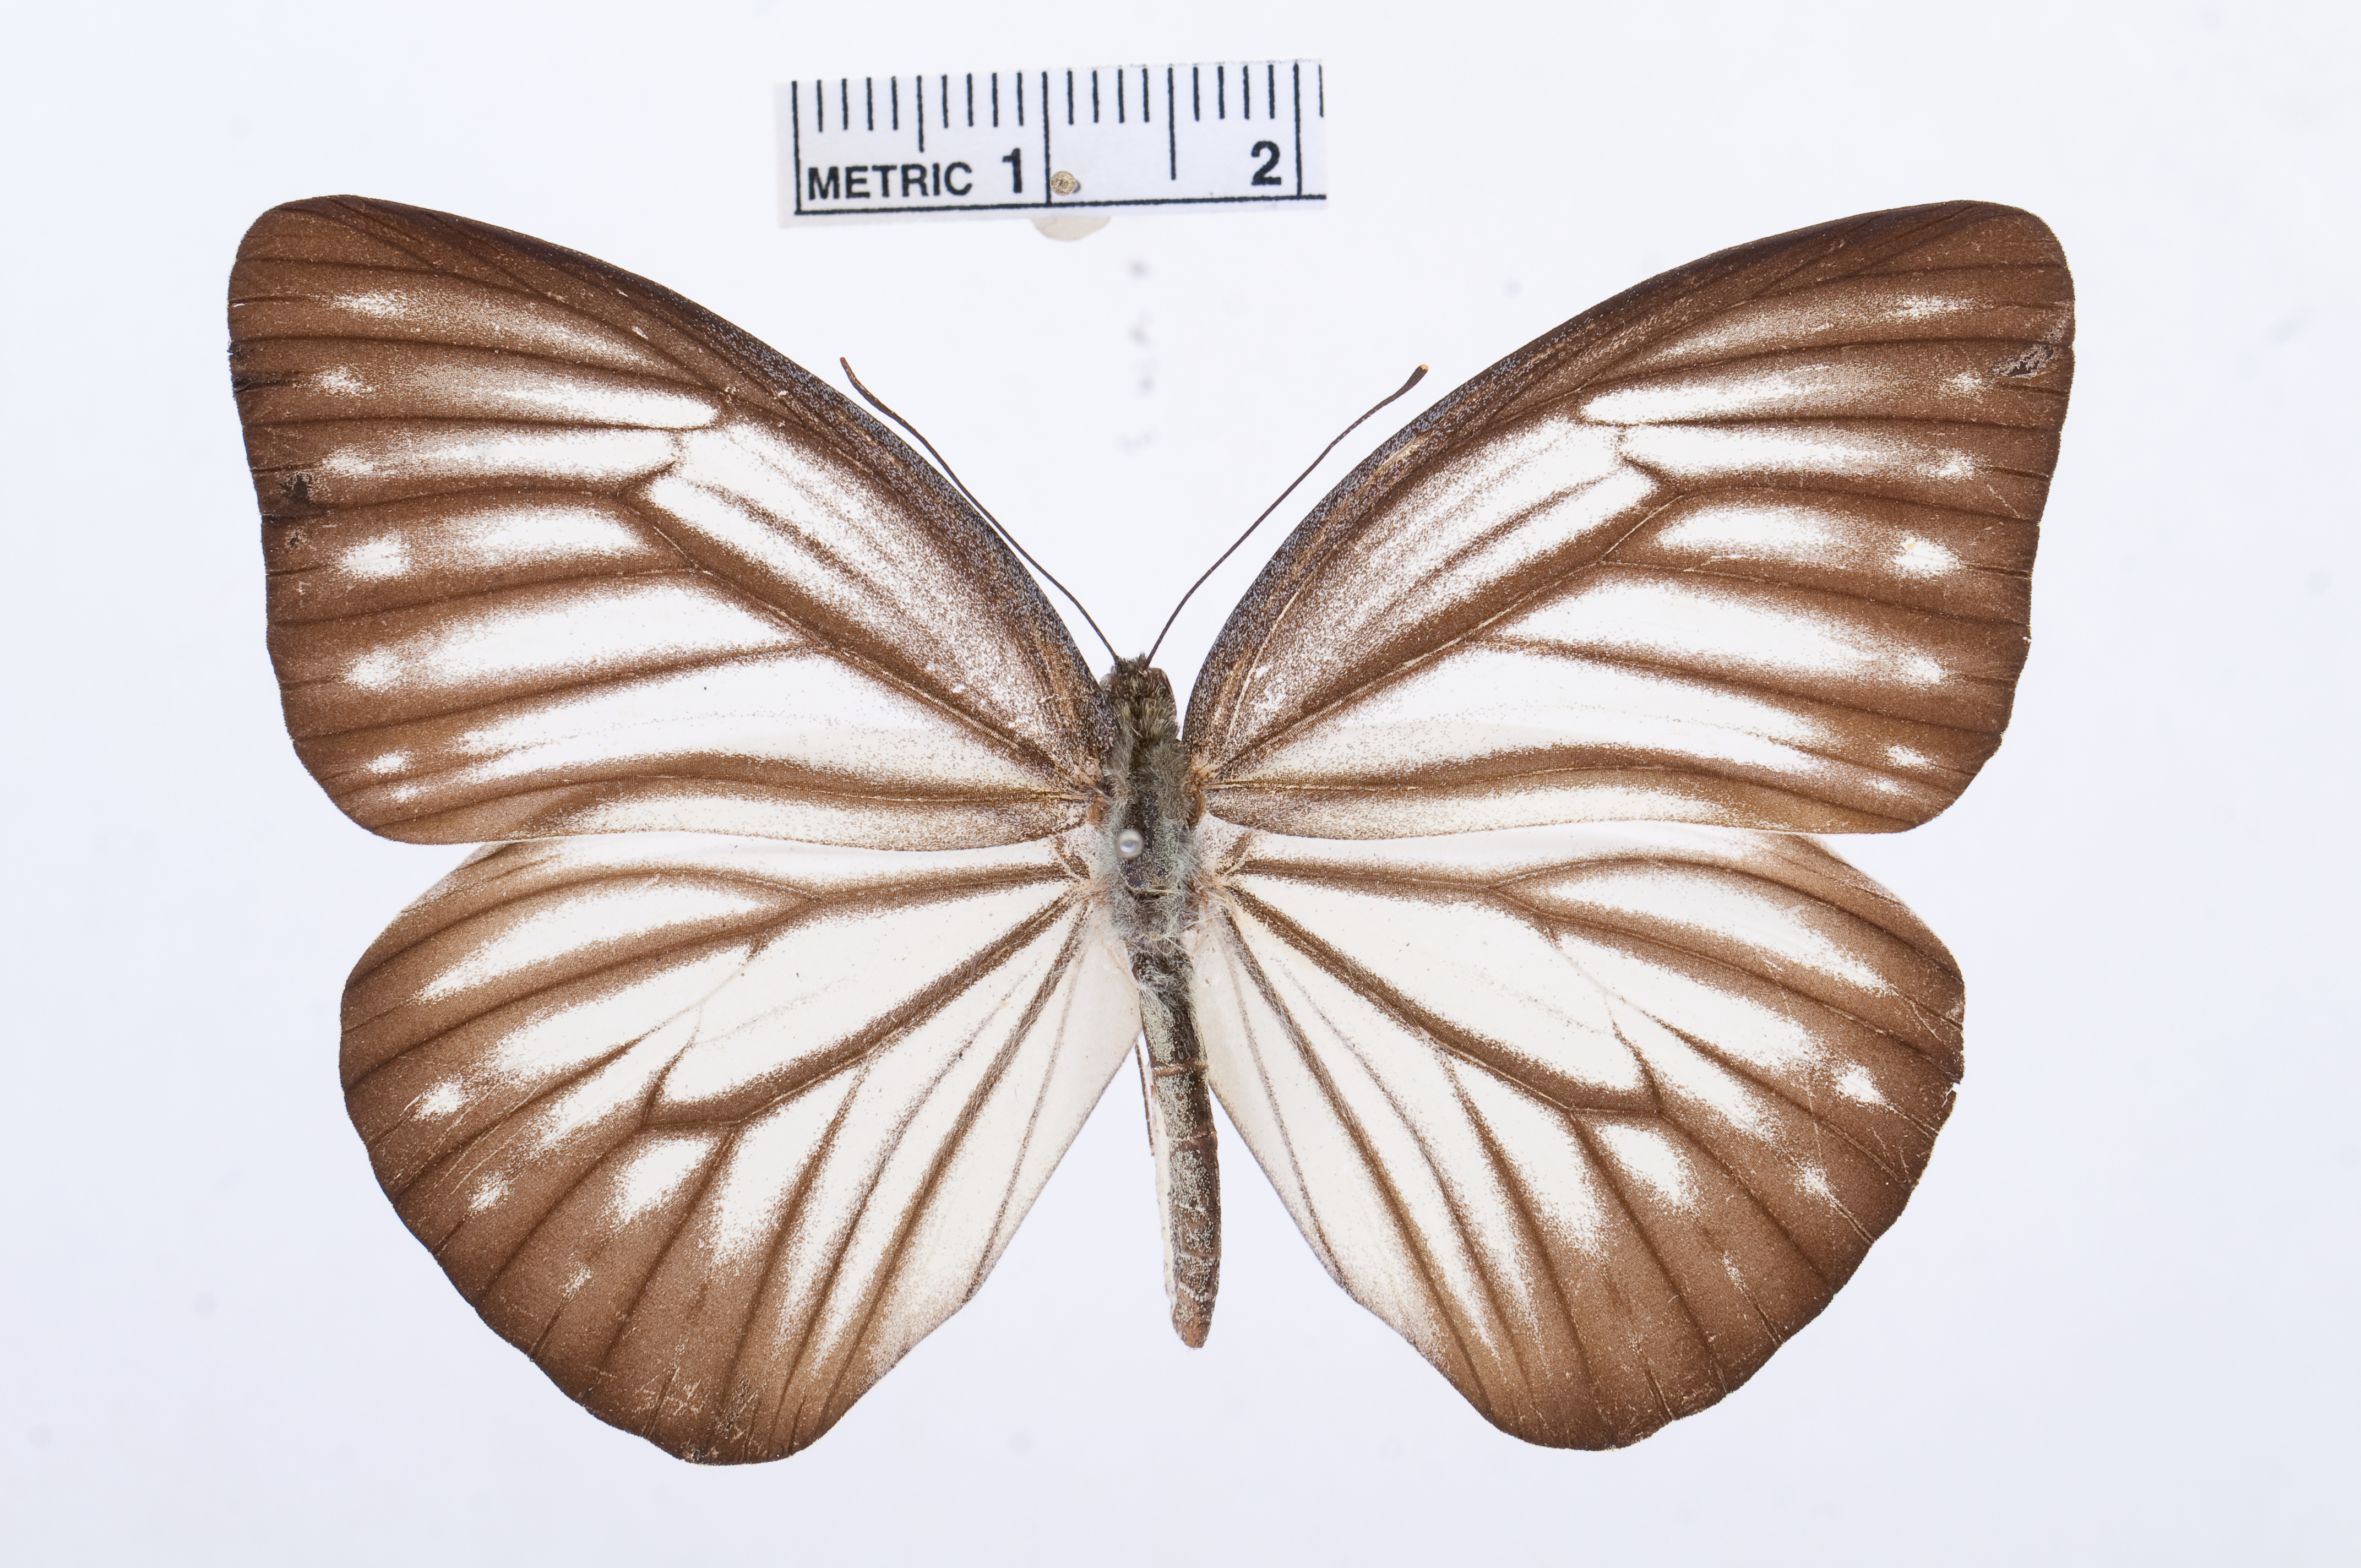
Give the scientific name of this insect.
Pareronia avatar
